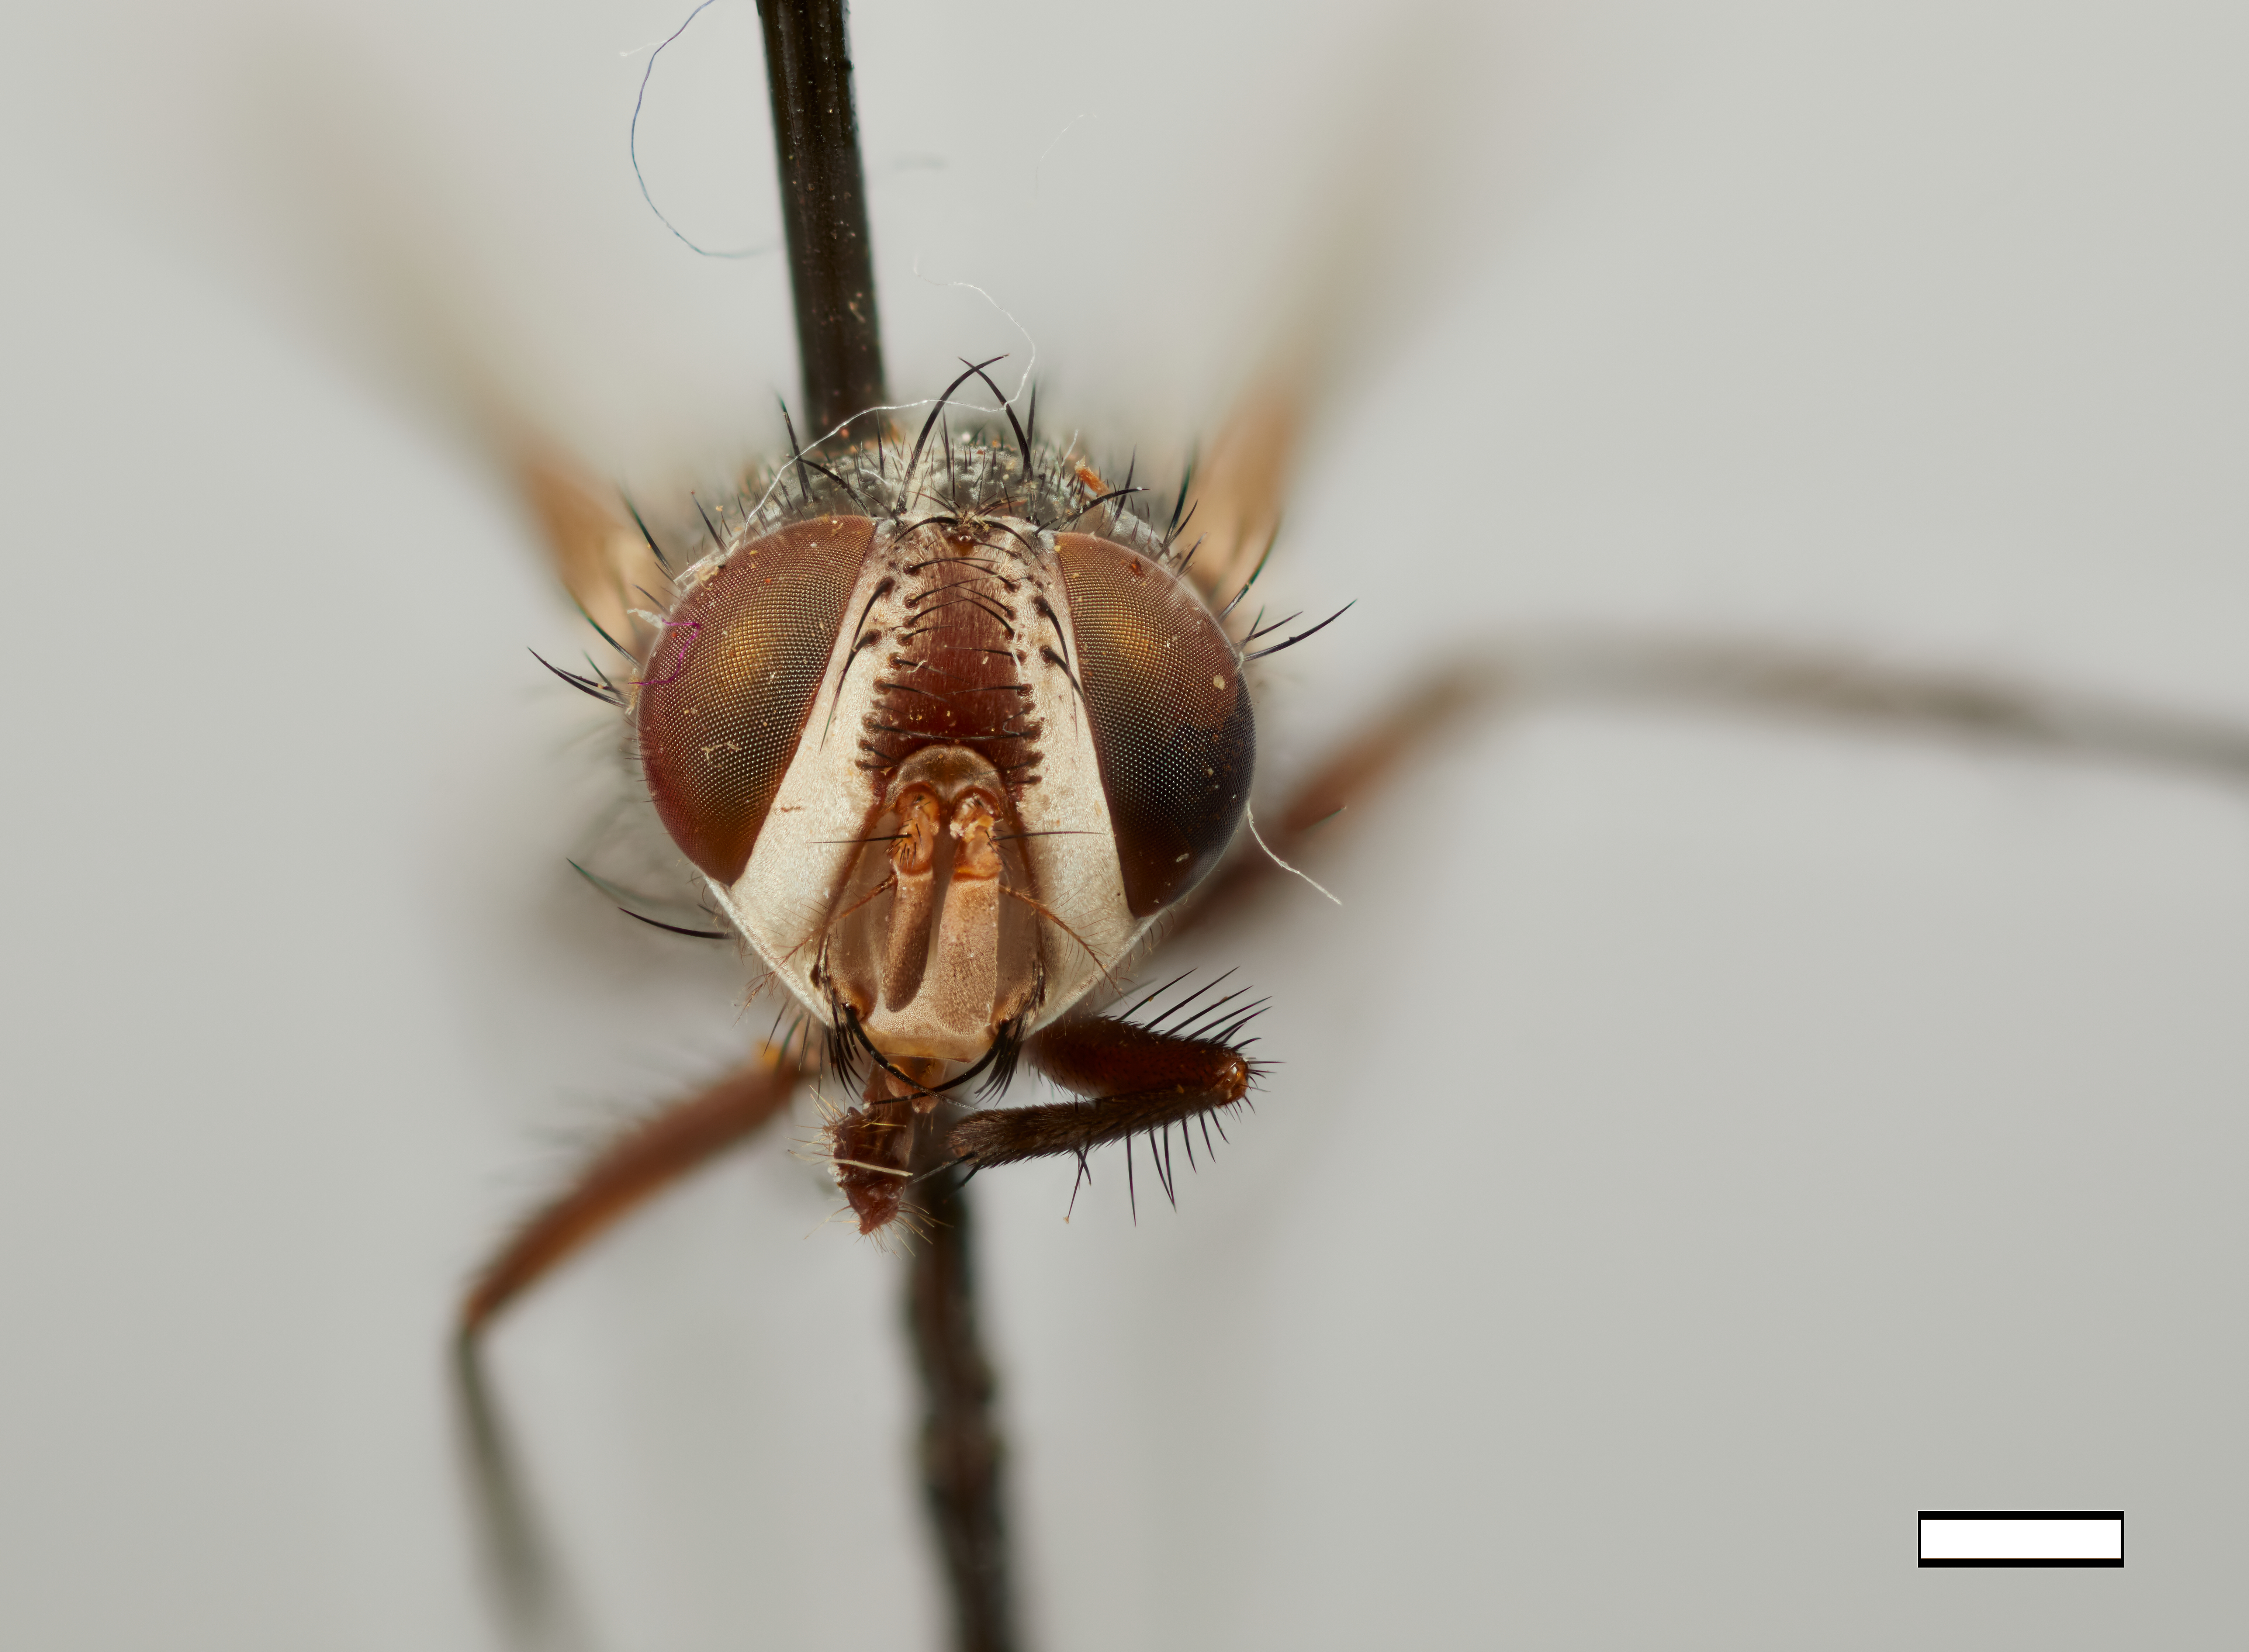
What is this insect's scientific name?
Bathytheresia bassheri
